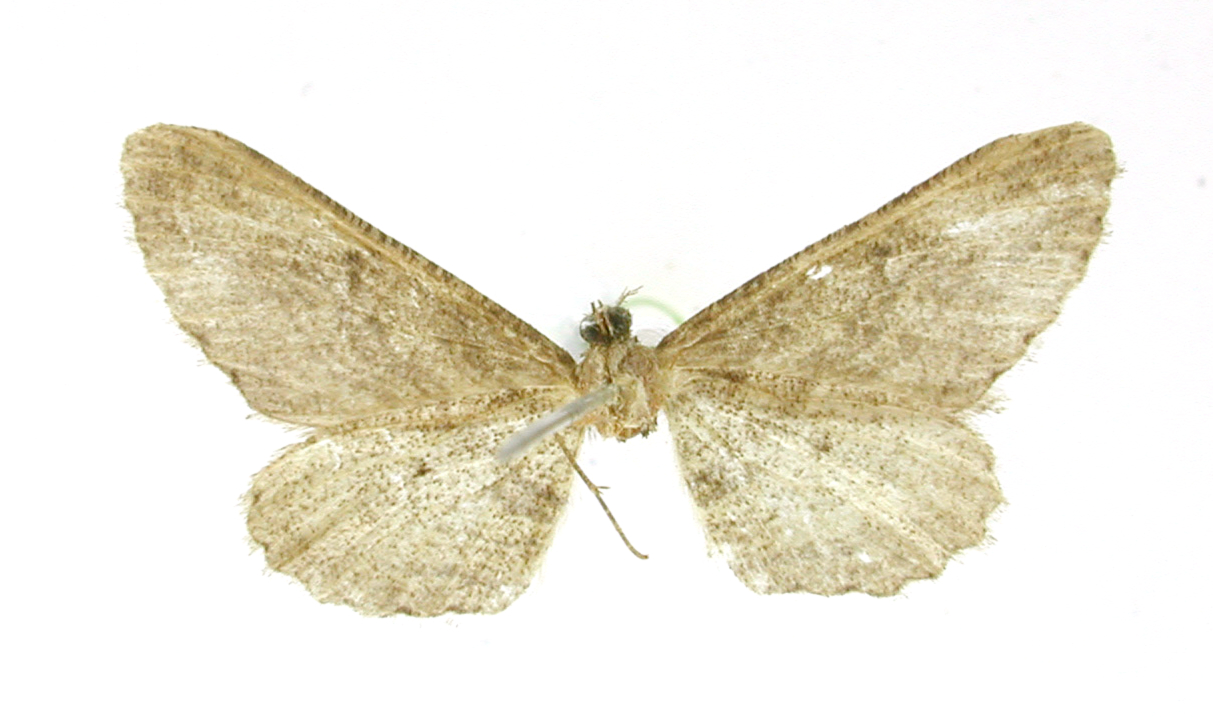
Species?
Hemerophila angustipennis
